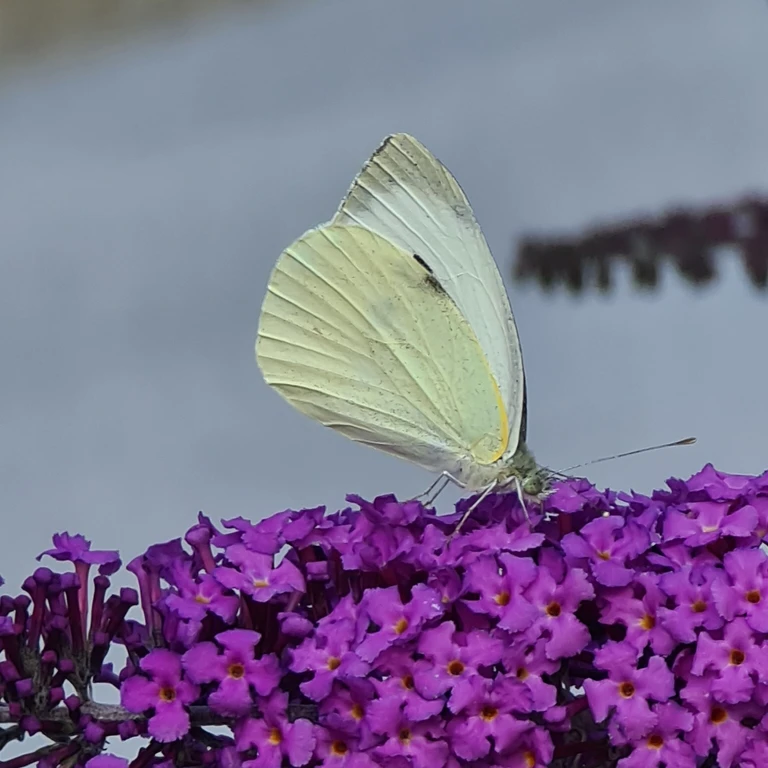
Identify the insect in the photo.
Pieris brassicae
